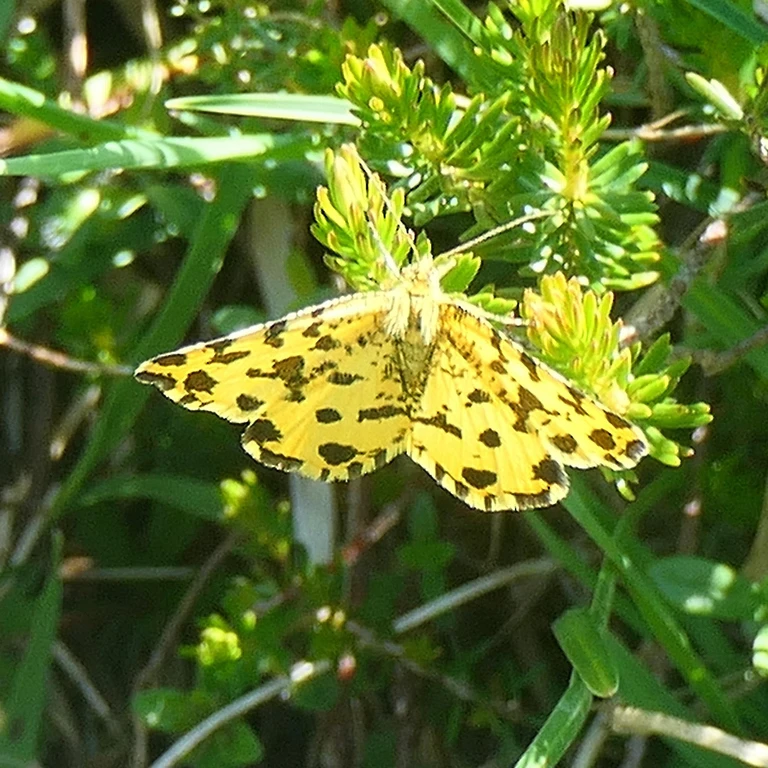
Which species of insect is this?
Pseudopanthera macularia
